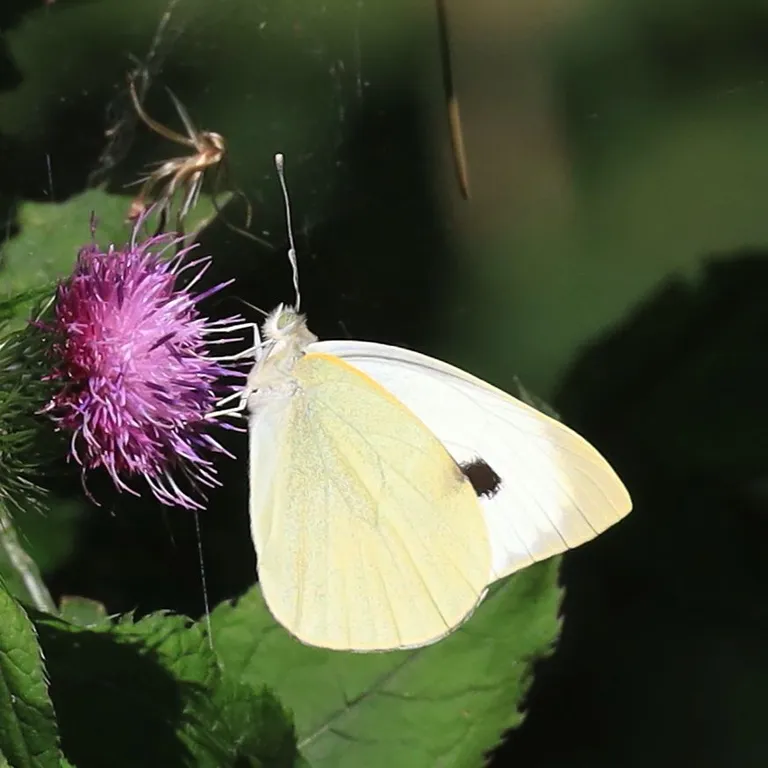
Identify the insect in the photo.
Pieris brassicae
